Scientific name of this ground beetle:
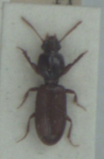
Clivina collaris
